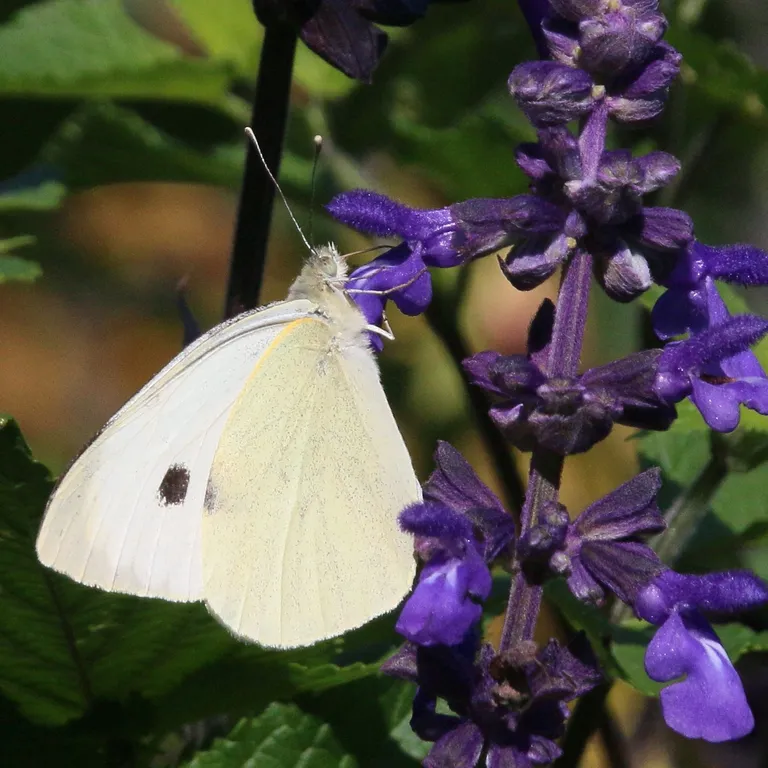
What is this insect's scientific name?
Pieris brassicae
